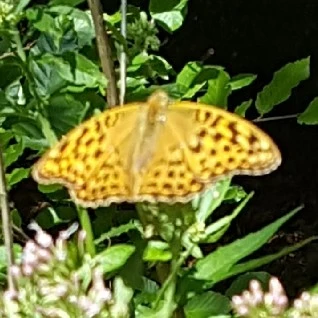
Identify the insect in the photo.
Argynnis paphia
